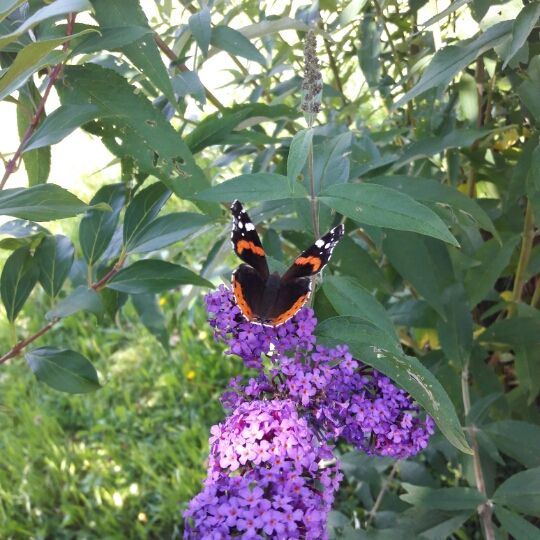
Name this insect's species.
Vanessa atalanta
